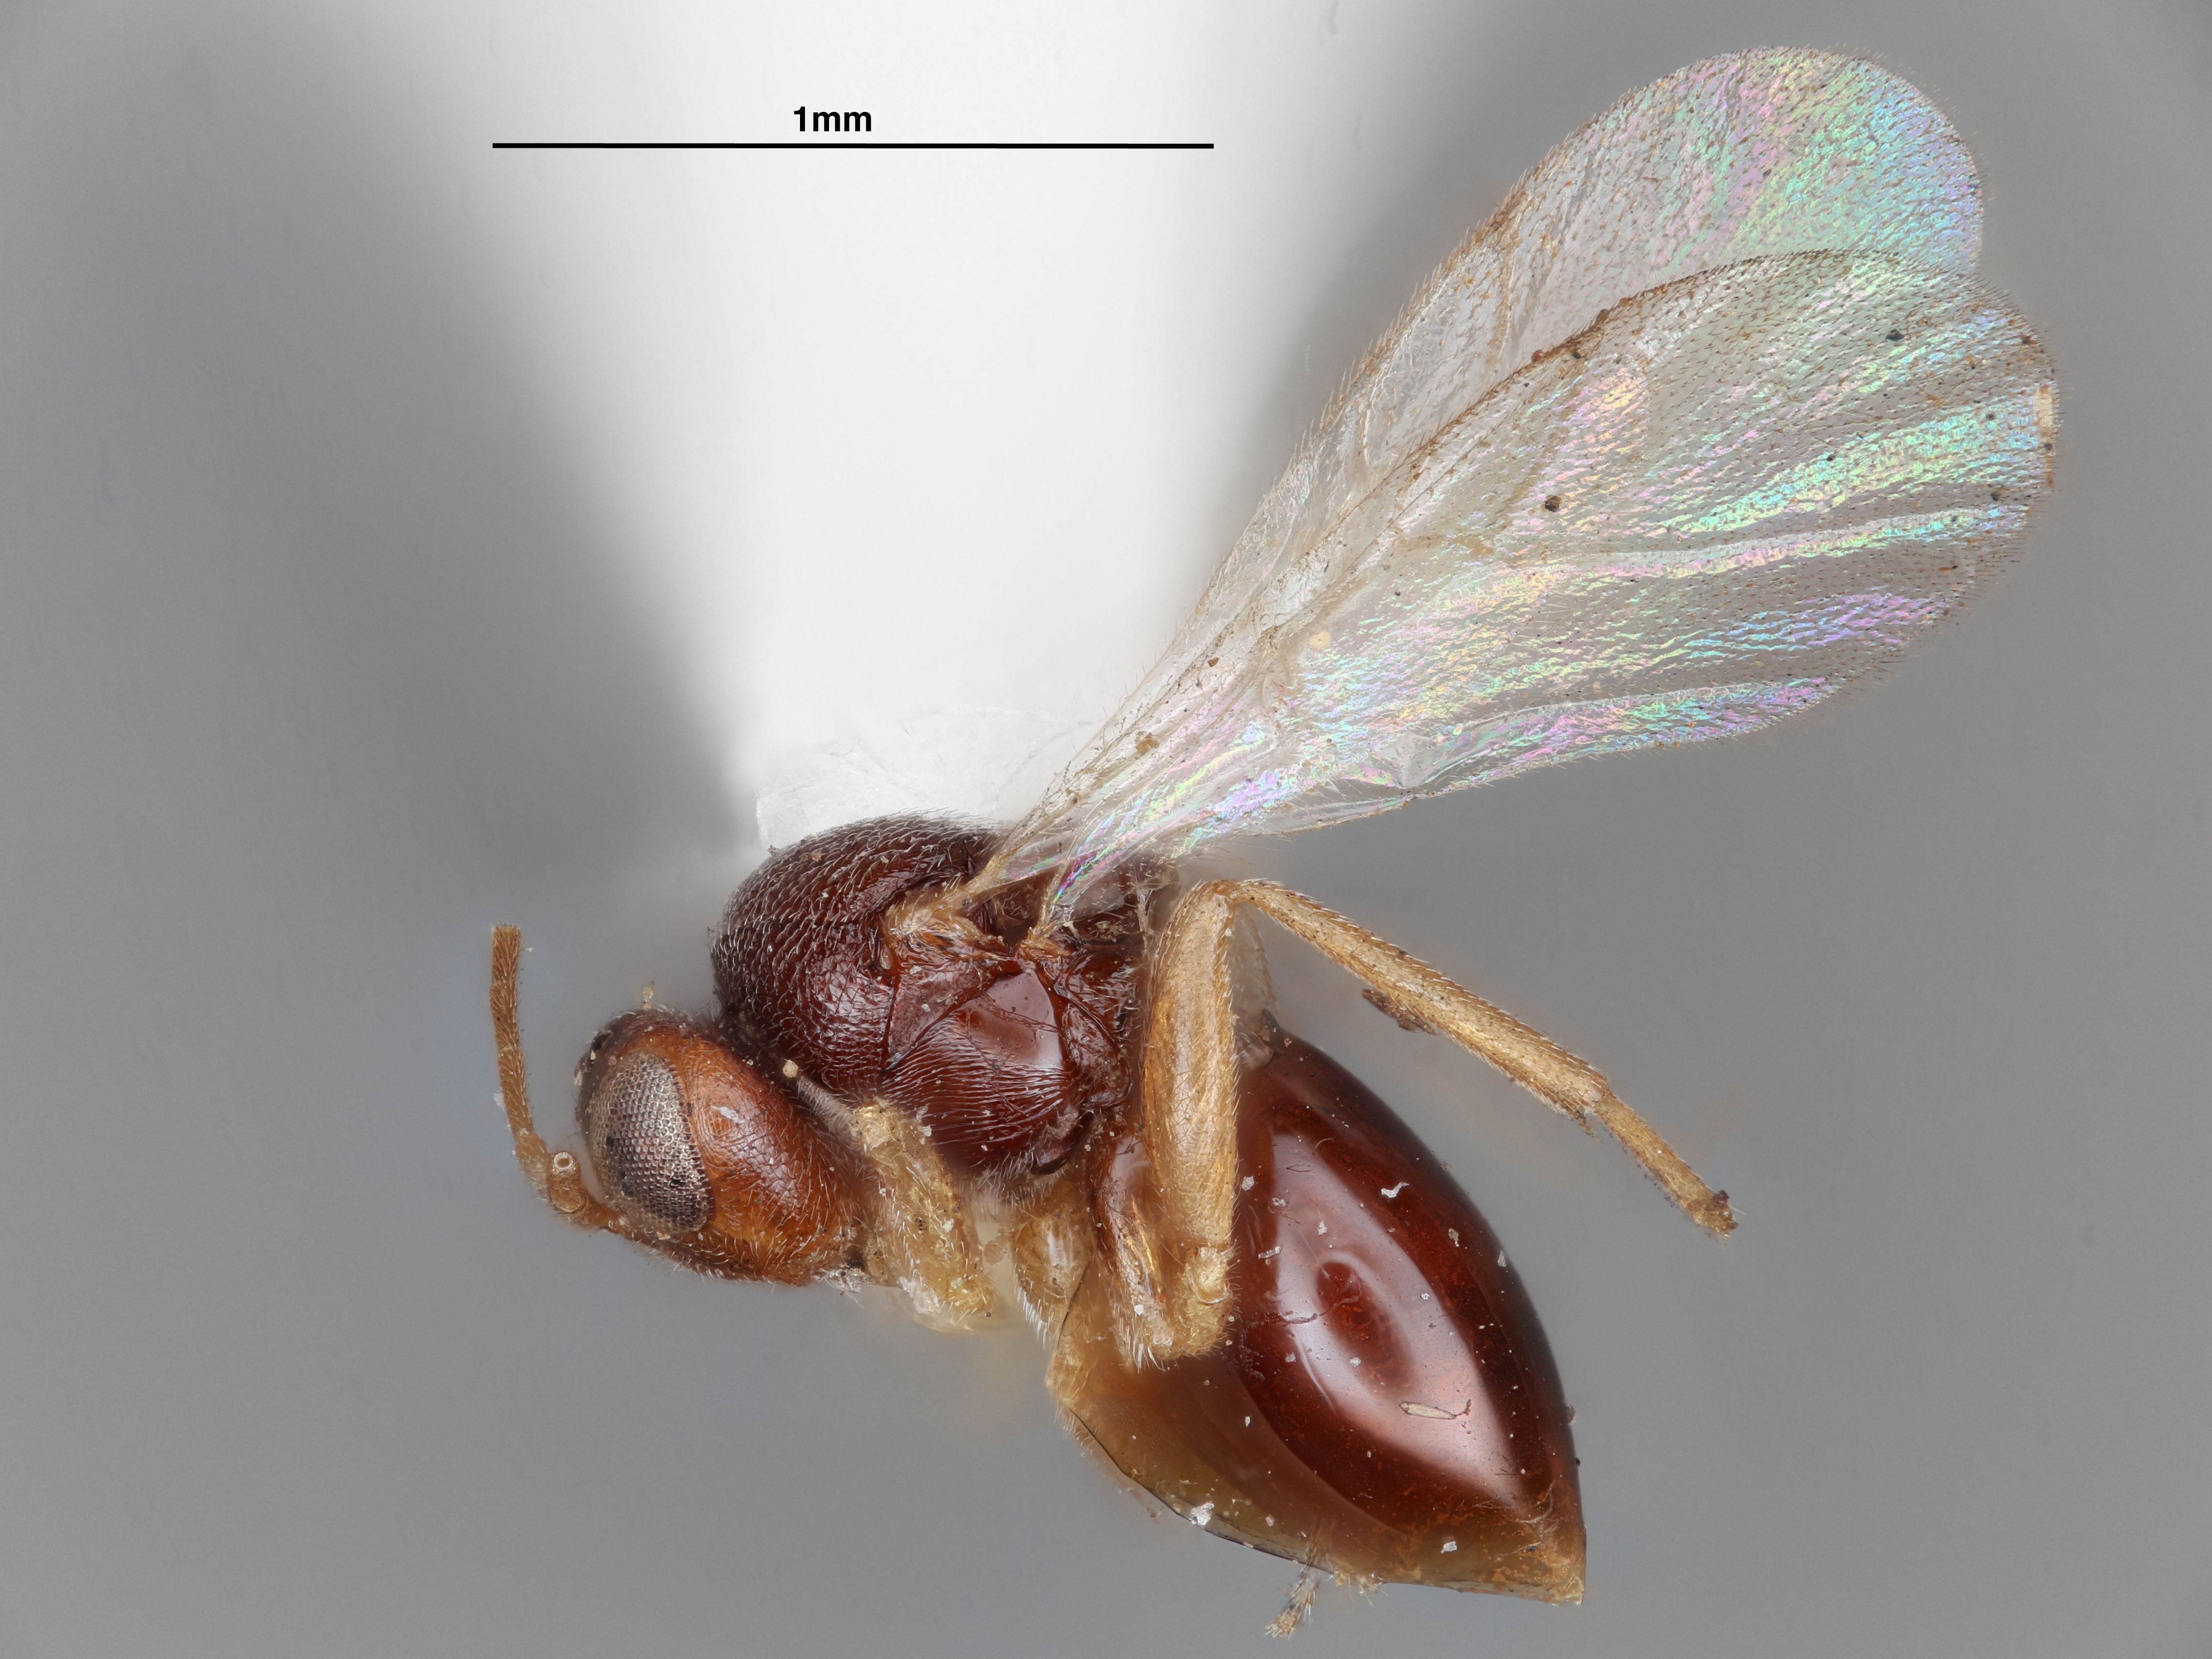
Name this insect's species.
Ceroptres citriformis
